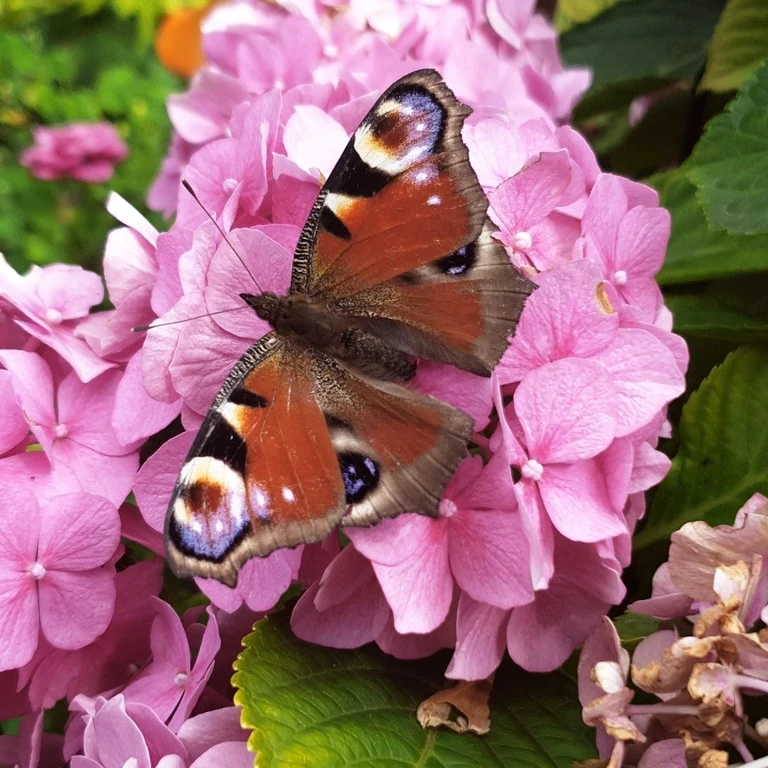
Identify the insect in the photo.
Aglais io
